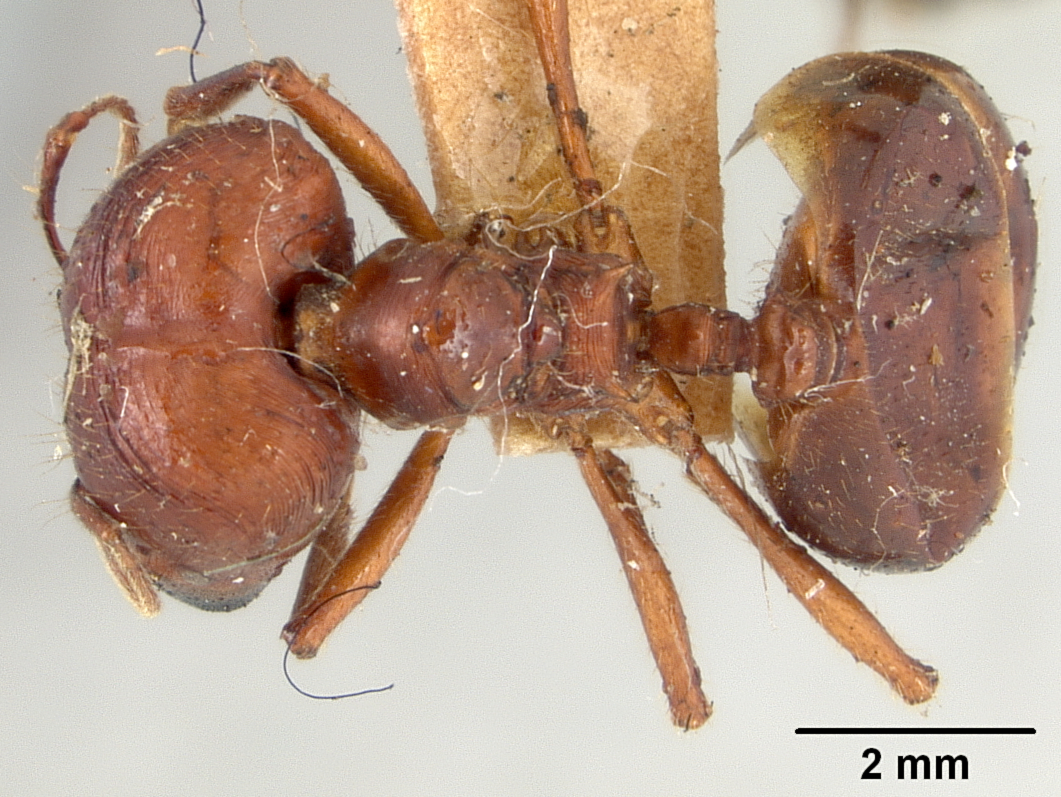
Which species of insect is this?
Pheidologeton diversus
